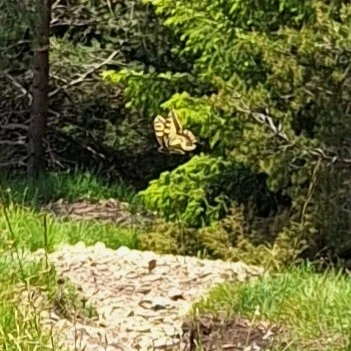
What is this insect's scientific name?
Papilio machaon
